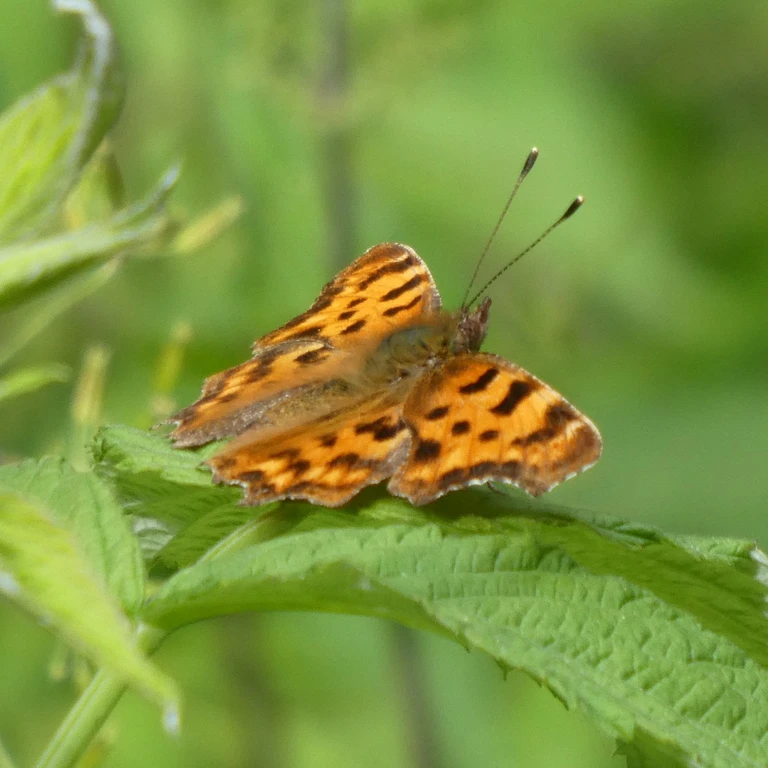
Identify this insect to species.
Polygonia c-album
